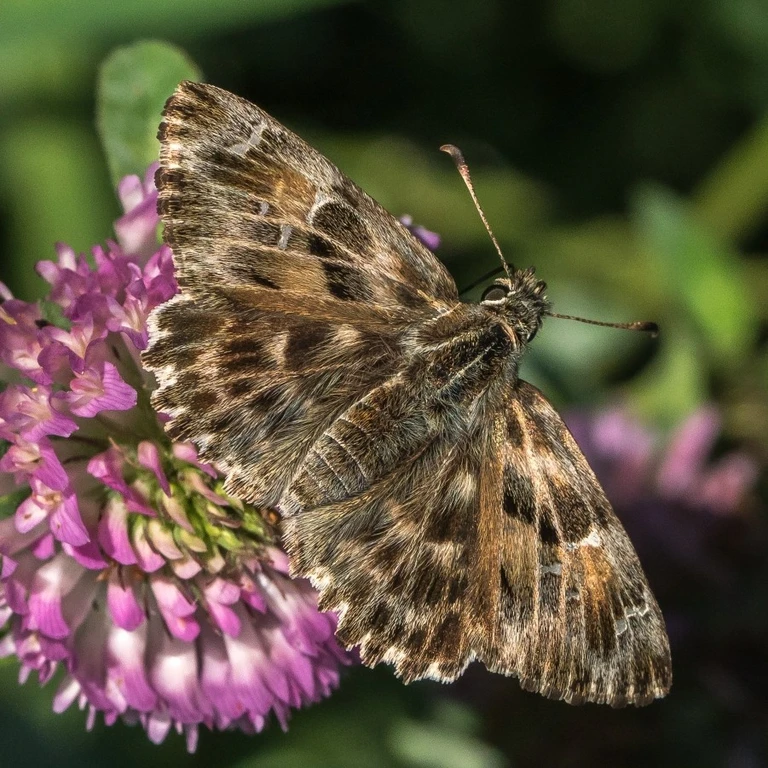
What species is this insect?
Carcharodus alceae
